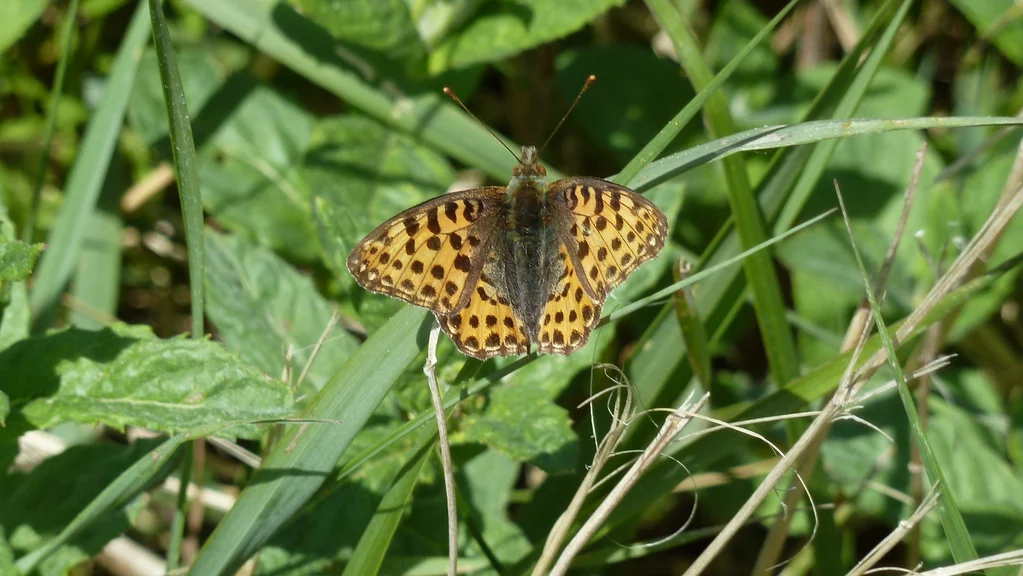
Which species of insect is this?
Issoria lathonia
